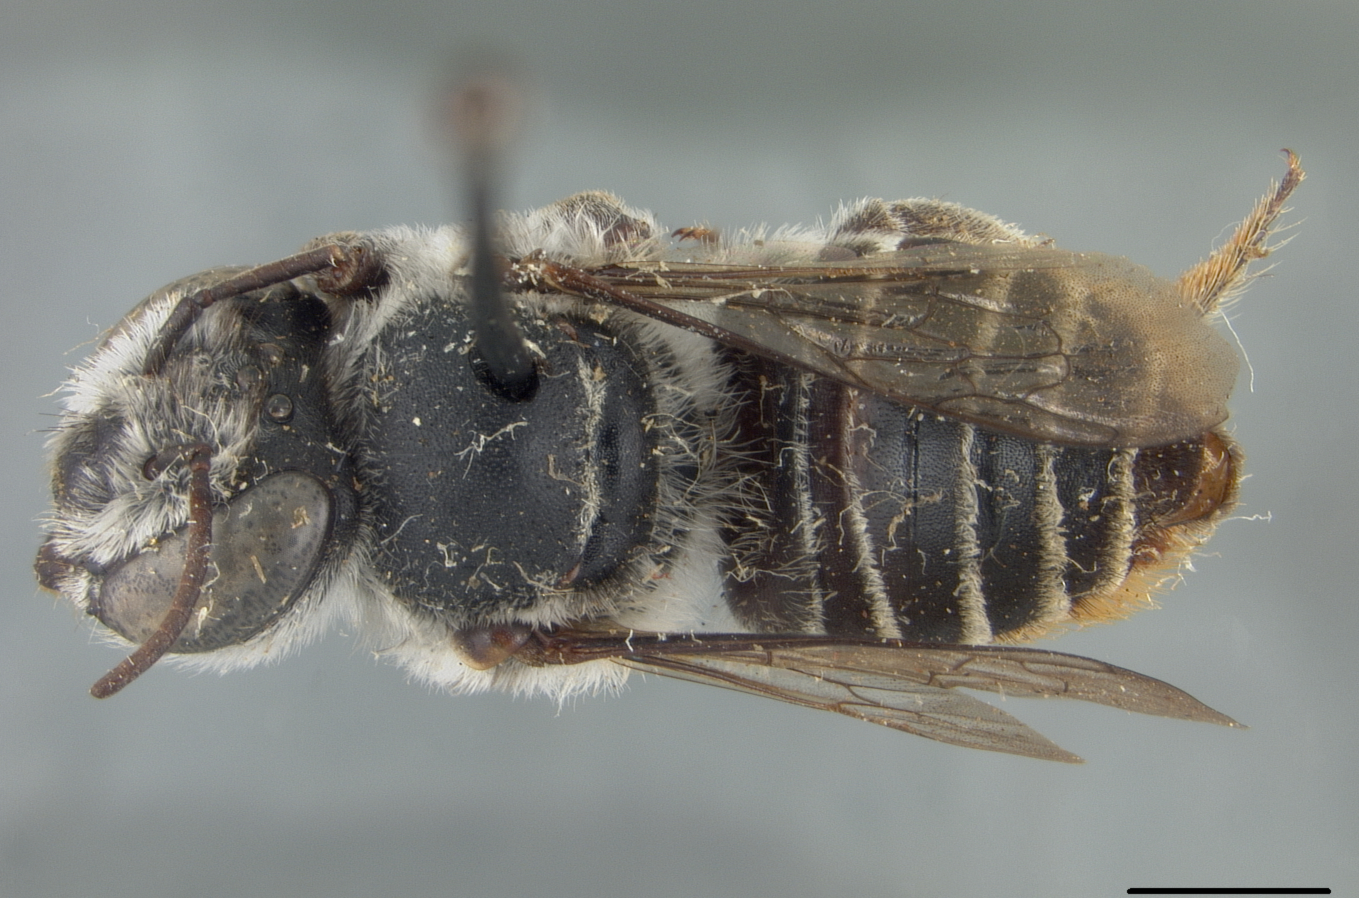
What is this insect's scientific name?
Megachile hoffmannseggiae
